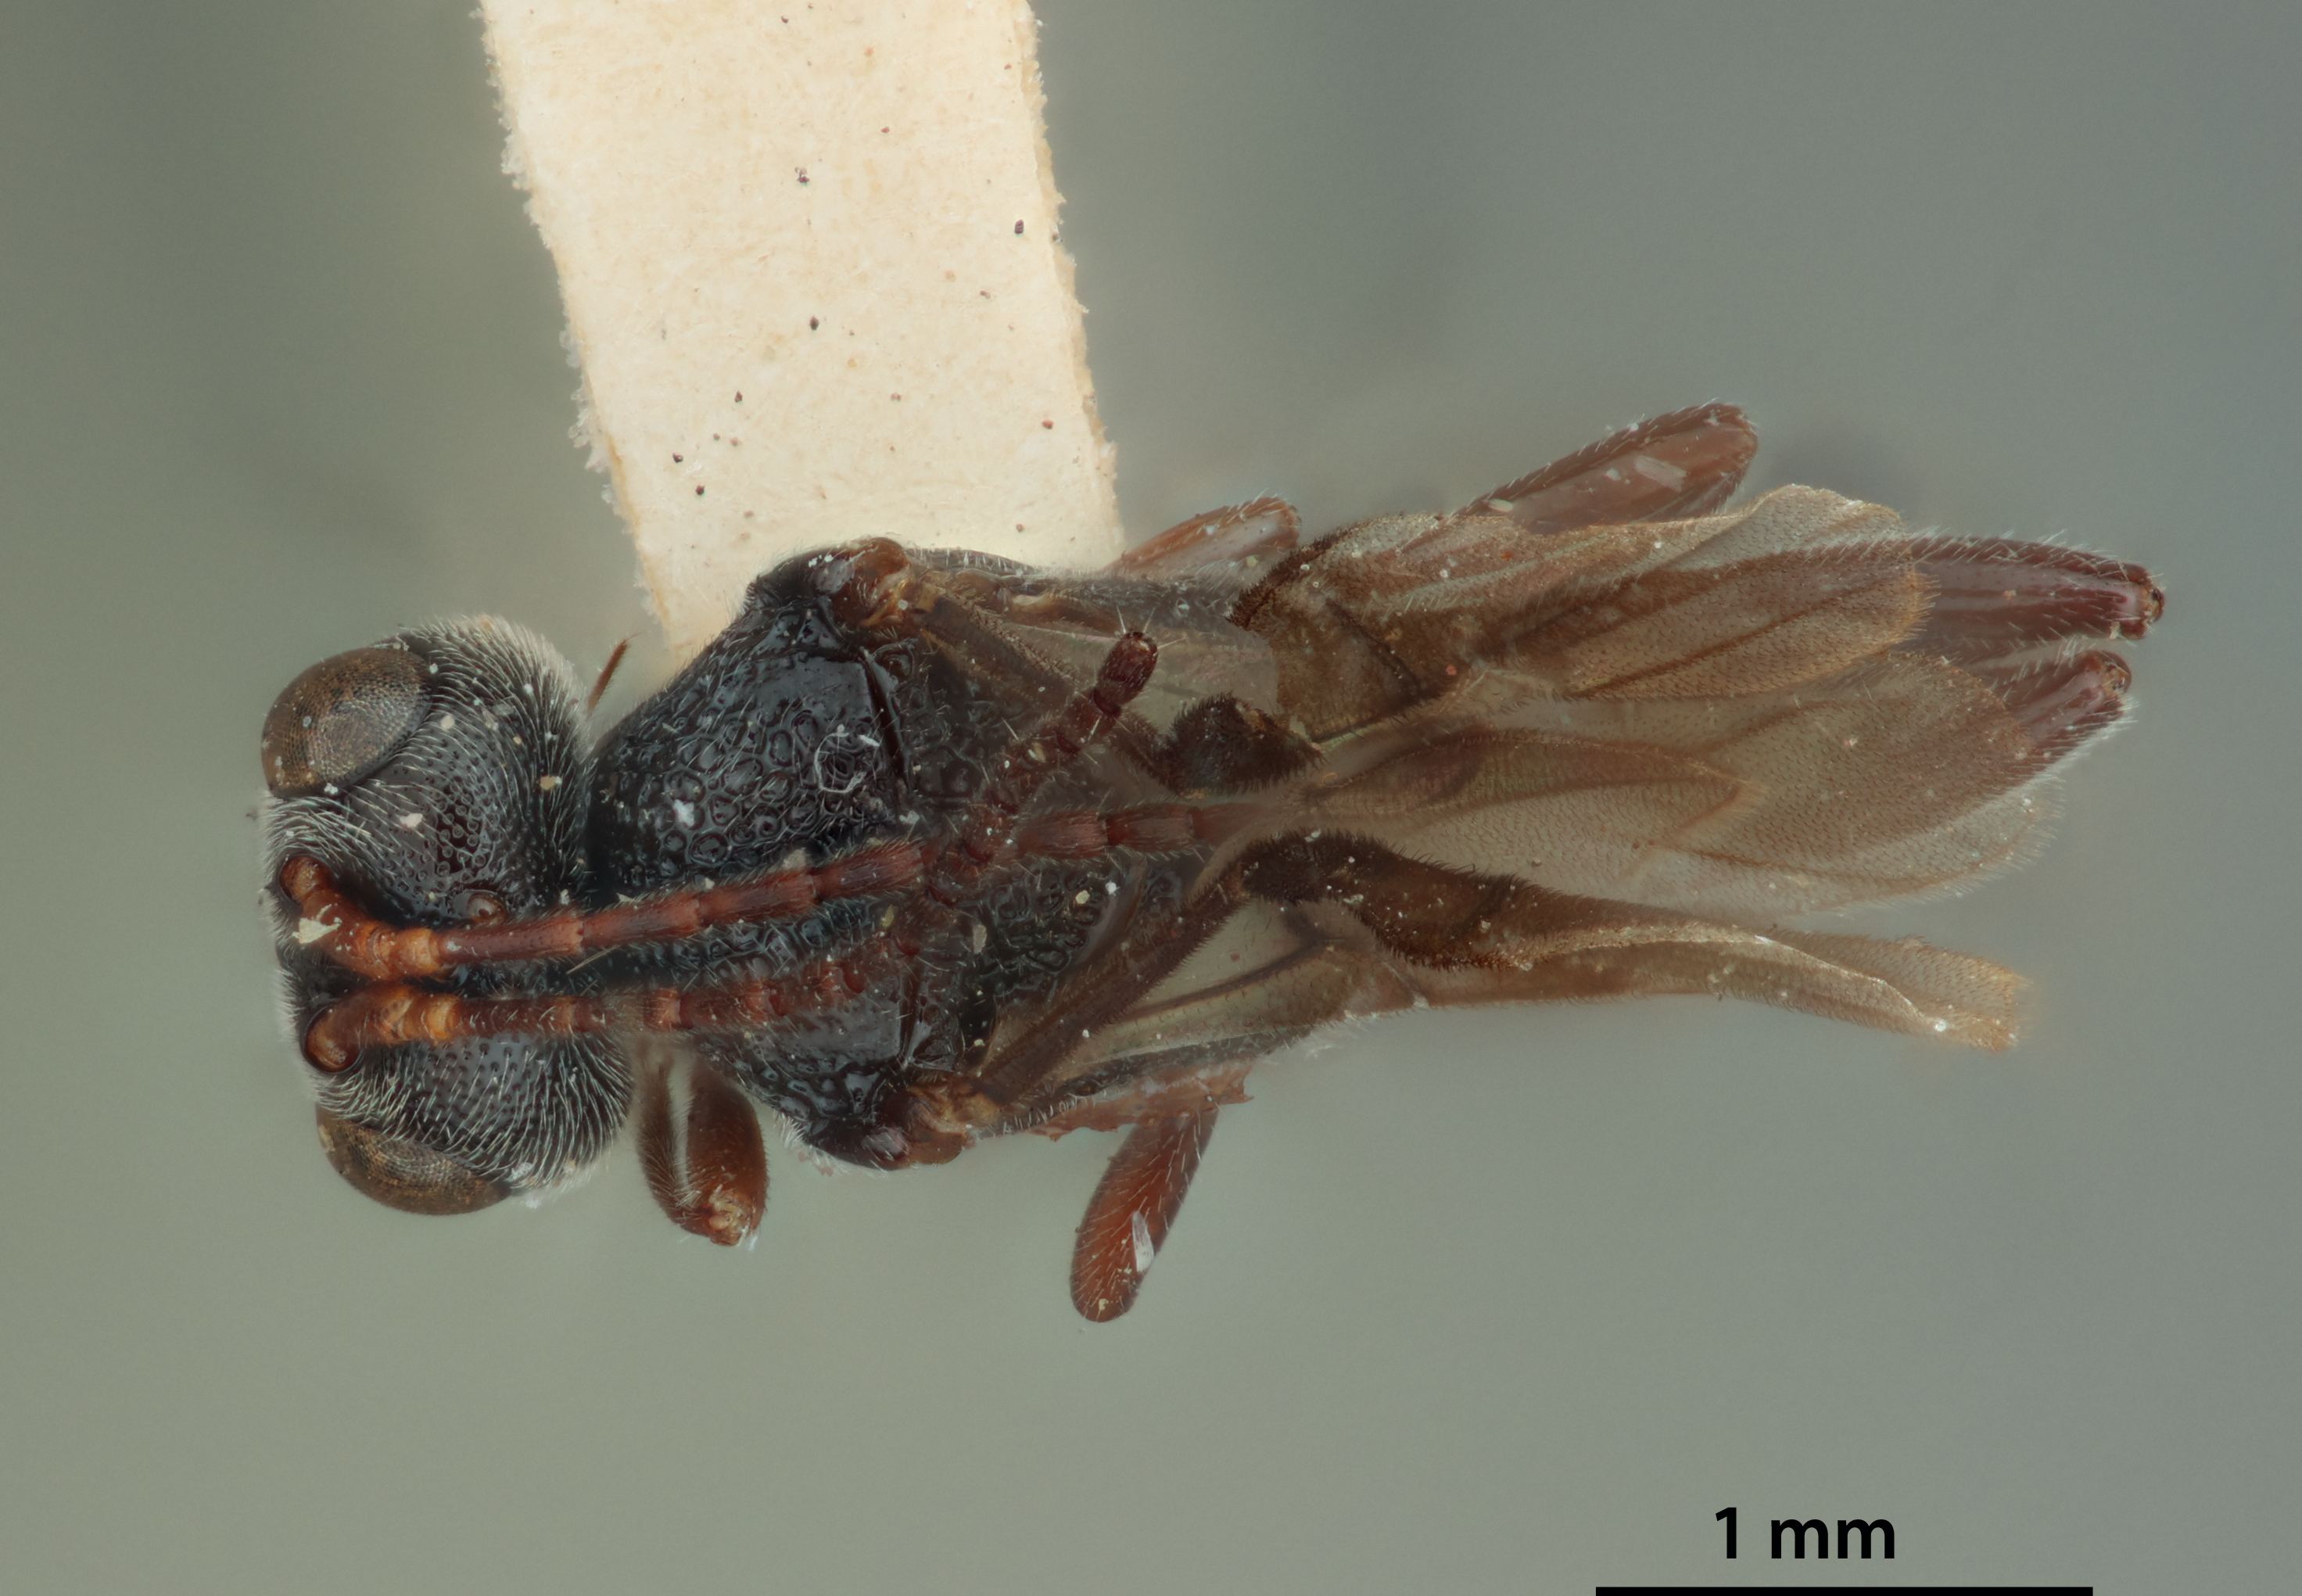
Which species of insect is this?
Helorimorpha fumipennis
